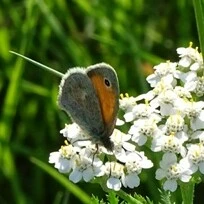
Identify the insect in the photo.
Coenonympha pamphilus
